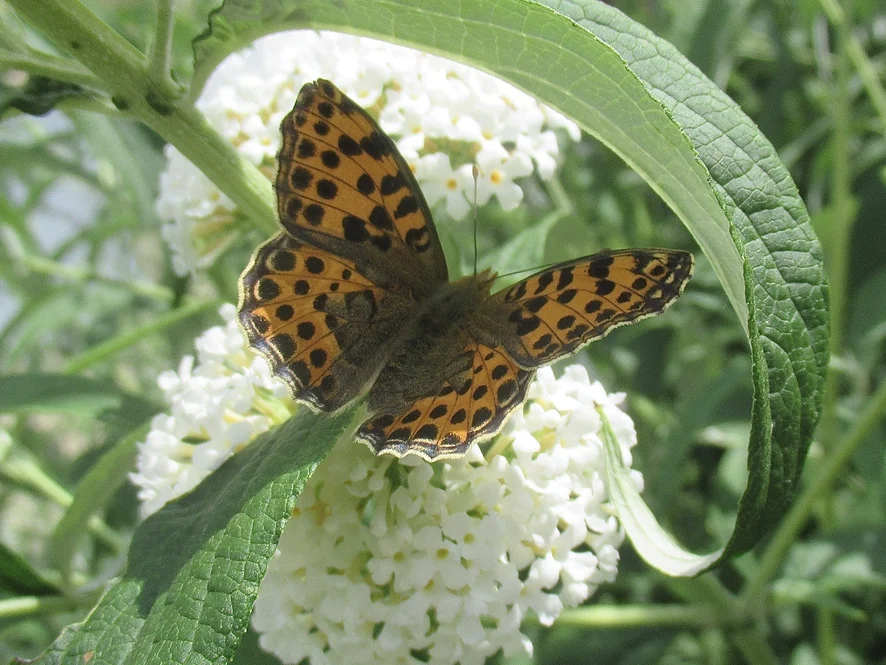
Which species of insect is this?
Issoria lathonia
